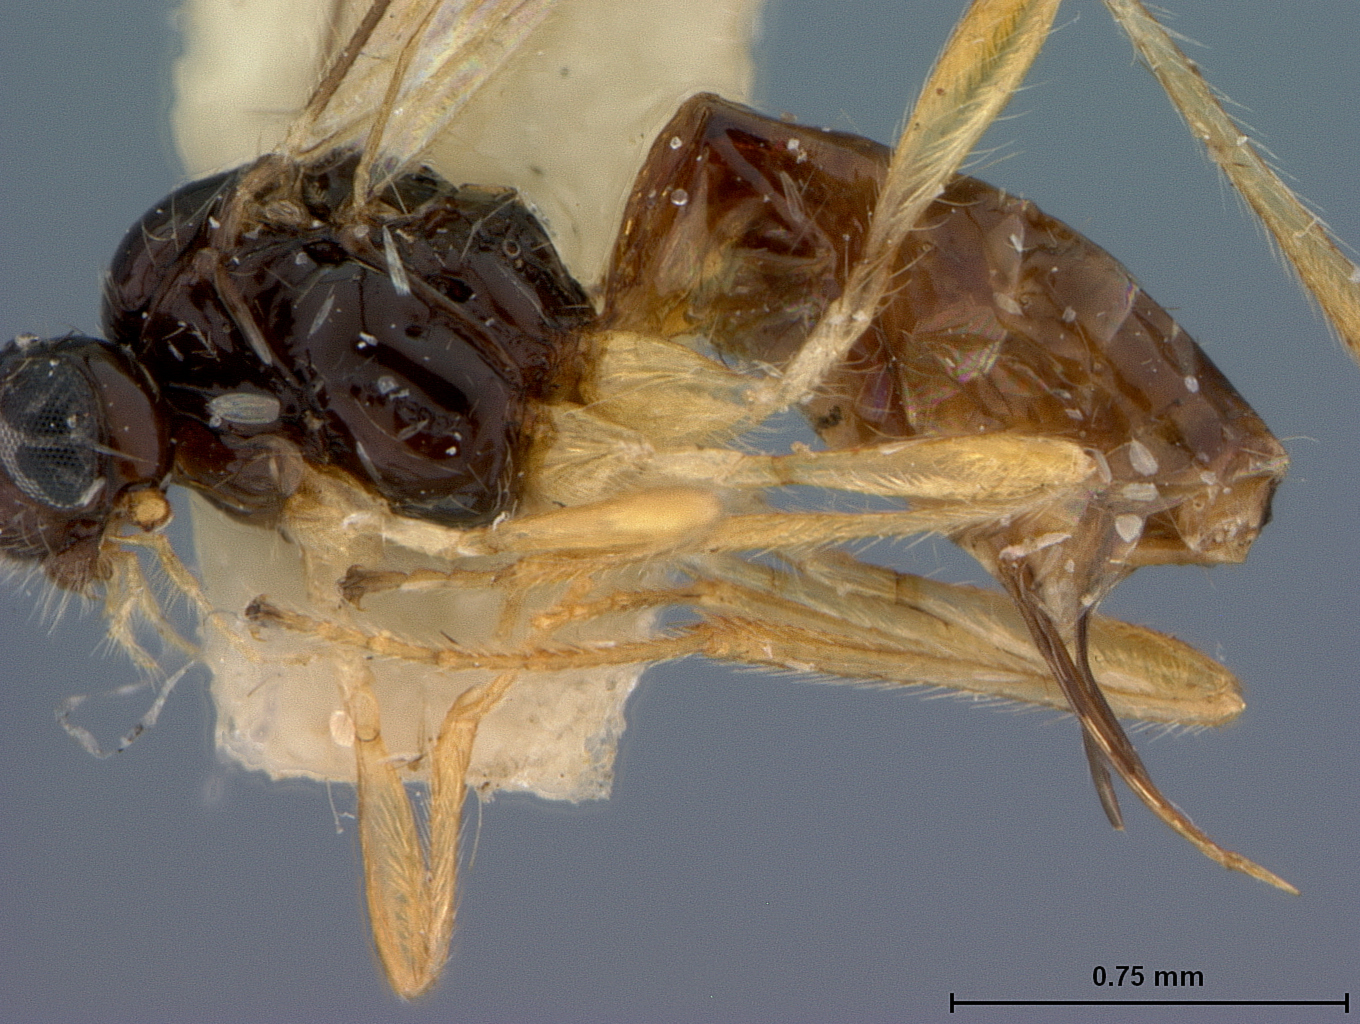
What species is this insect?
Synaldis glabrifovea
